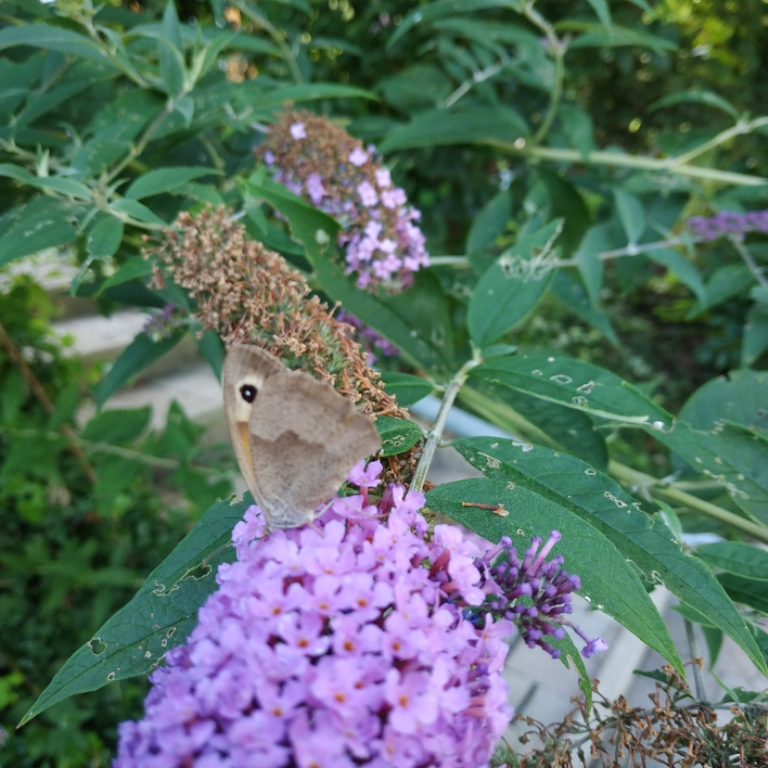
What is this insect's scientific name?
Maniola jurtina
